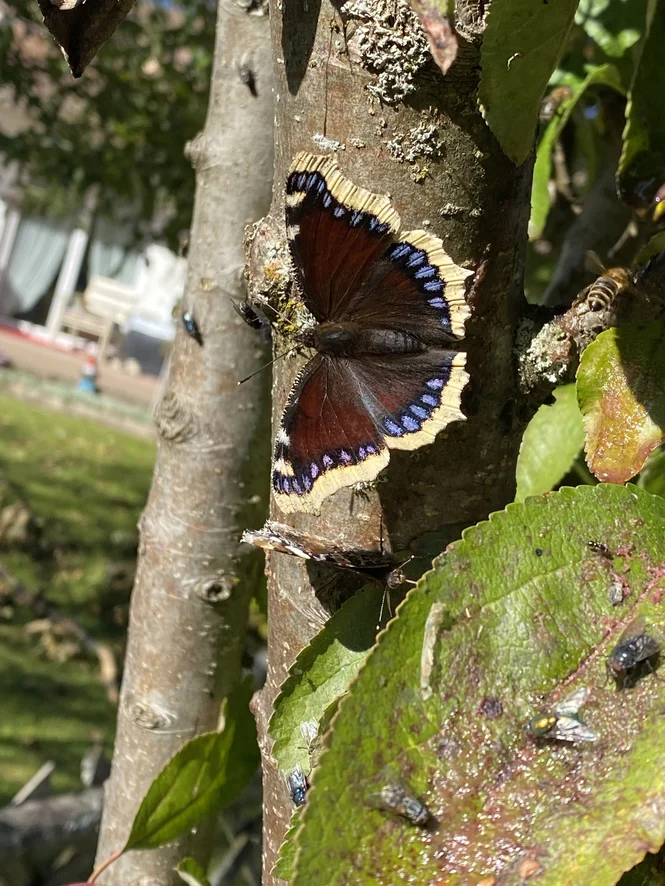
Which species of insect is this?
Nymphalis antiopa
